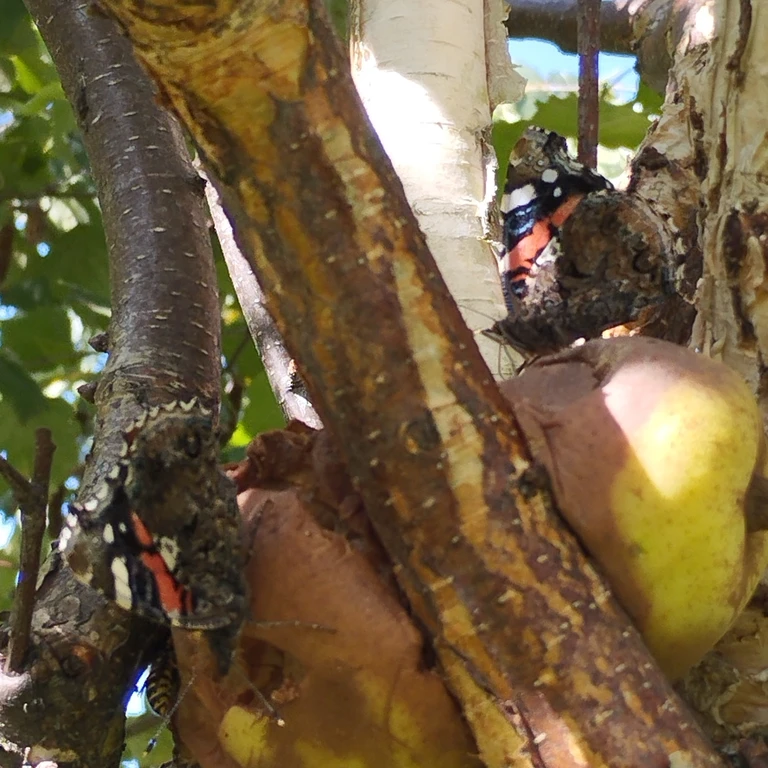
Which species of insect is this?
Vanessa atalanta
